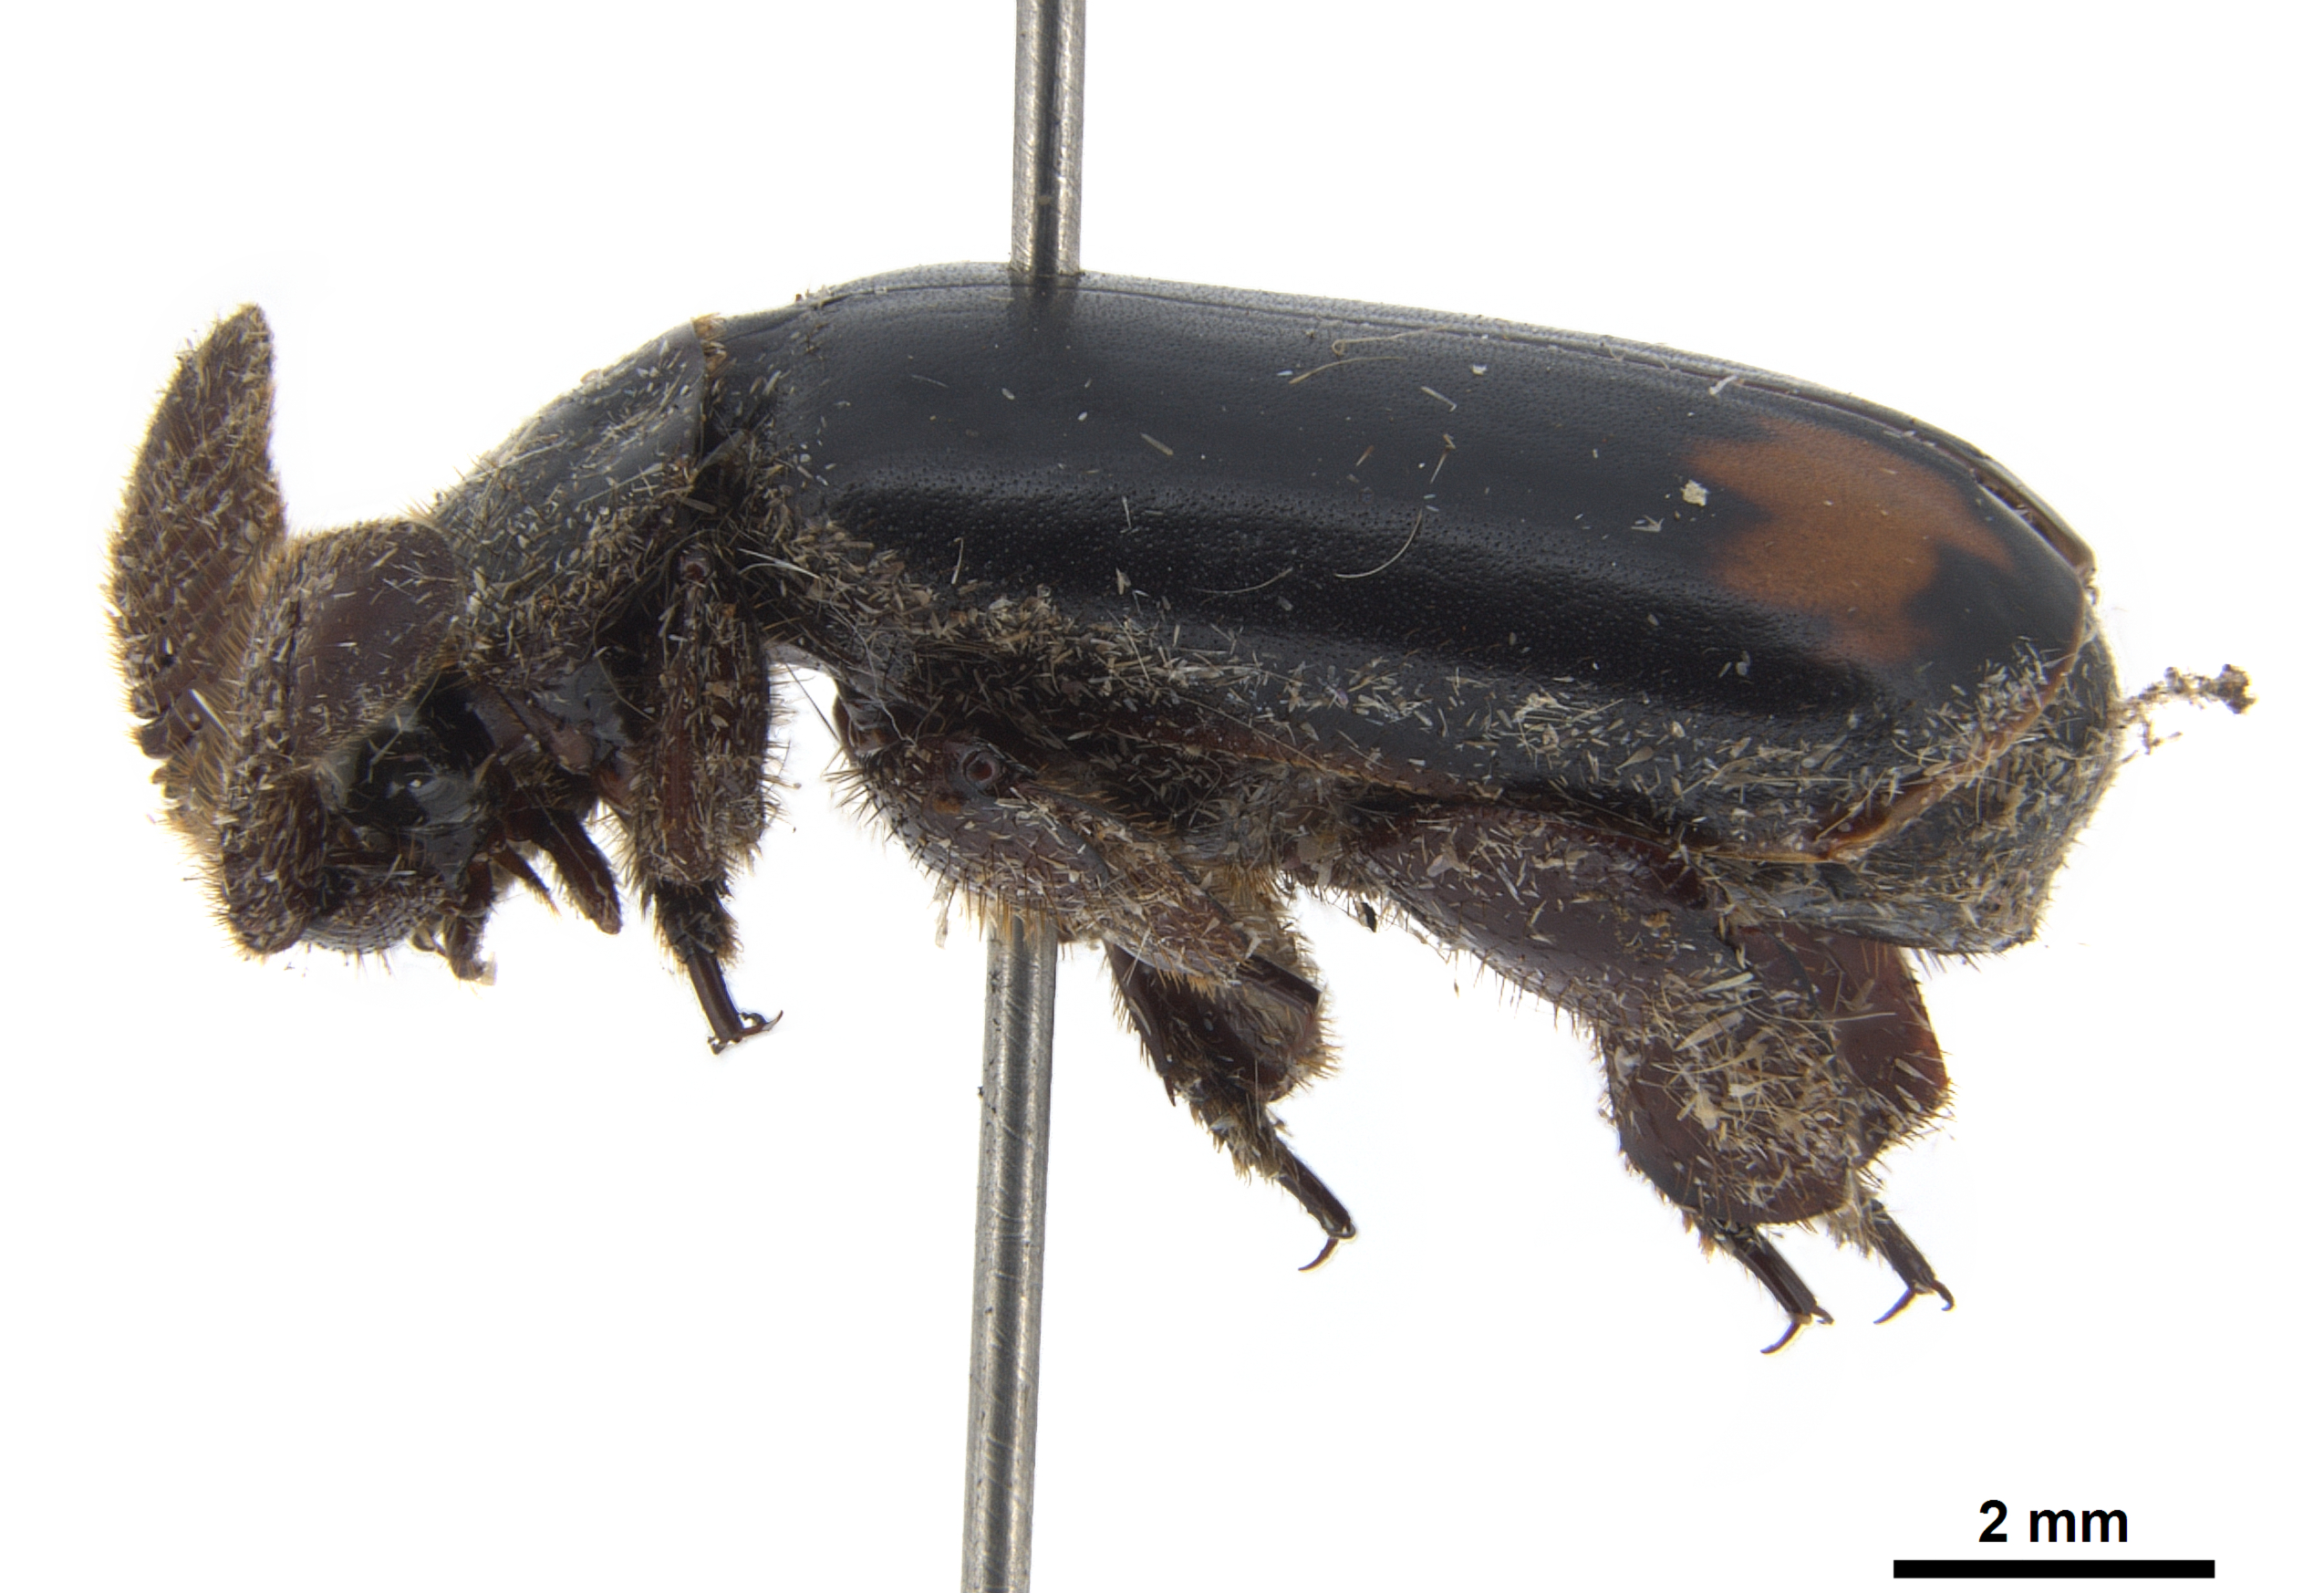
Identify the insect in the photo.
Cerapterus latipes
